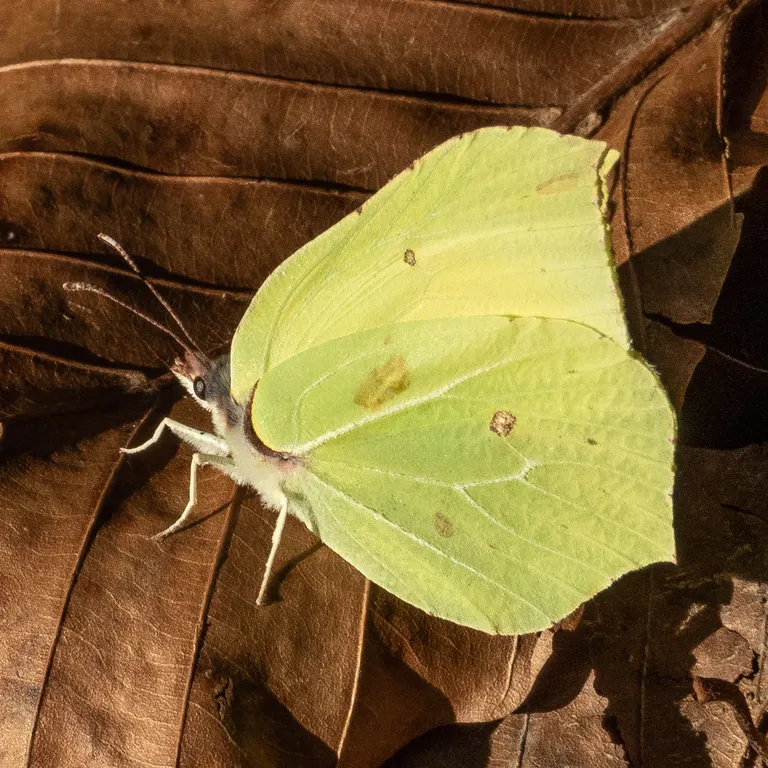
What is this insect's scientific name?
Gonepteryx rhamni
